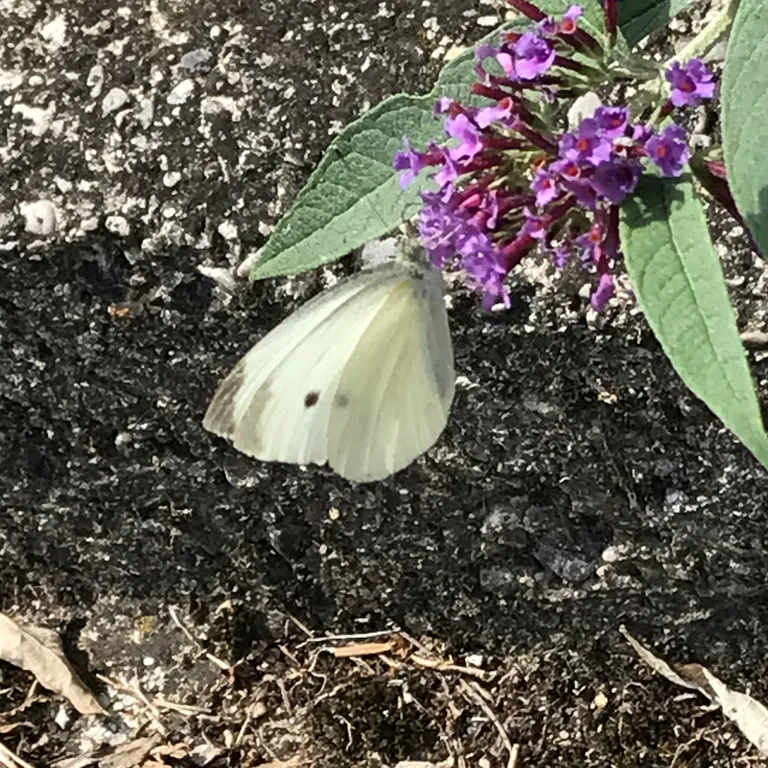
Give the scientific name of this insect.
Pieris rapae
